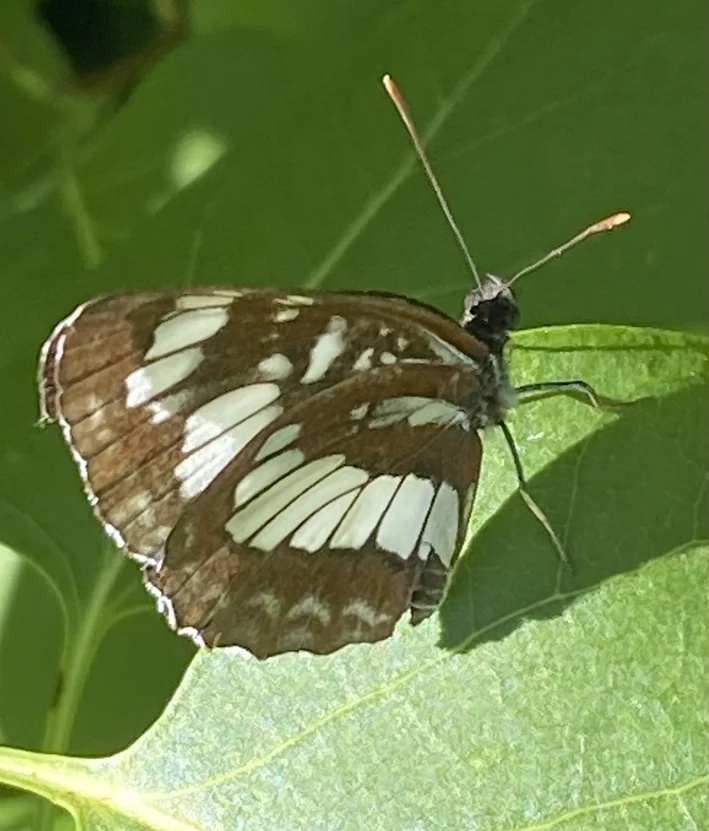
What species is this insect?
Neptis rivularis
